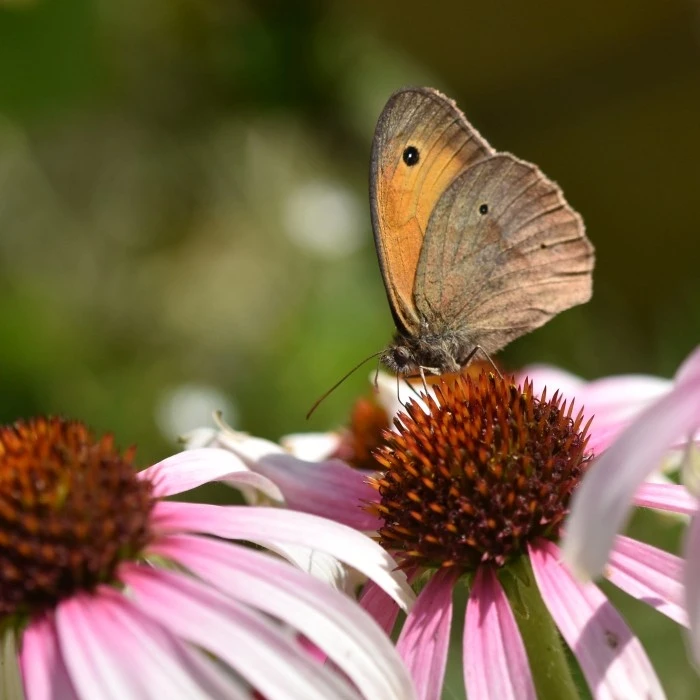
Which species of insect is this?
Maniola jurtina
